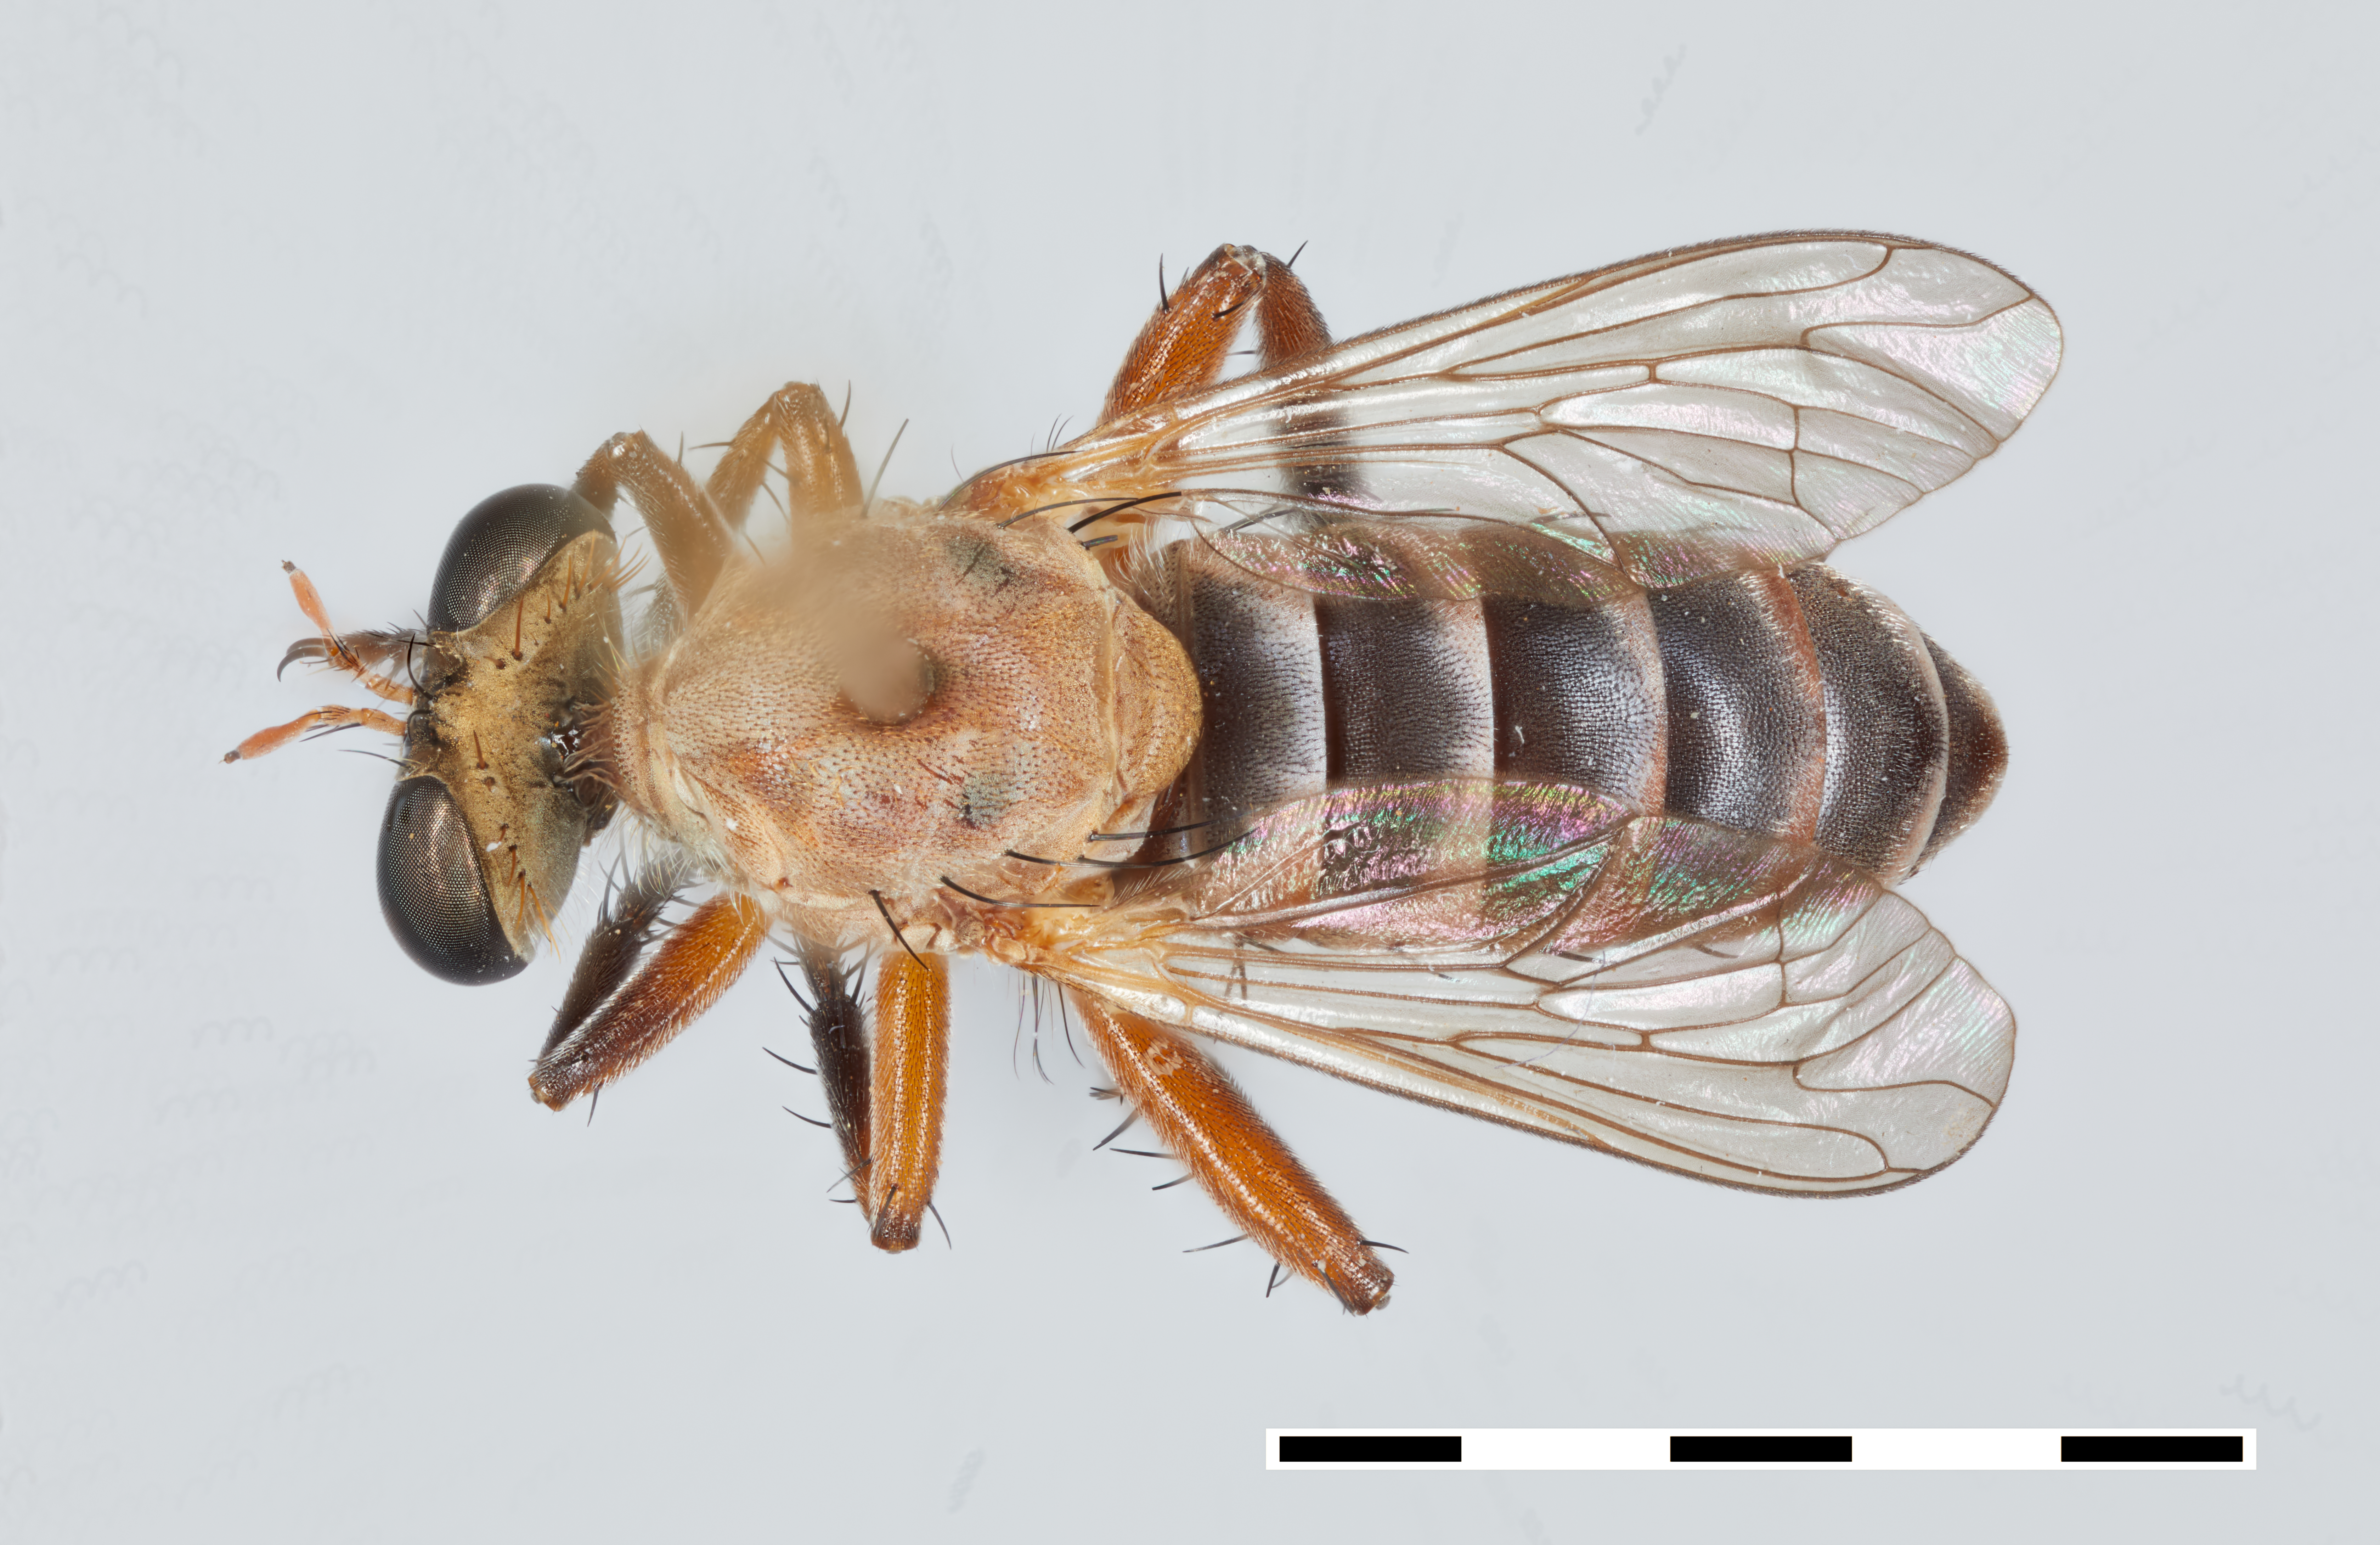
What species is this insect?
Anypodetus arachnoides
